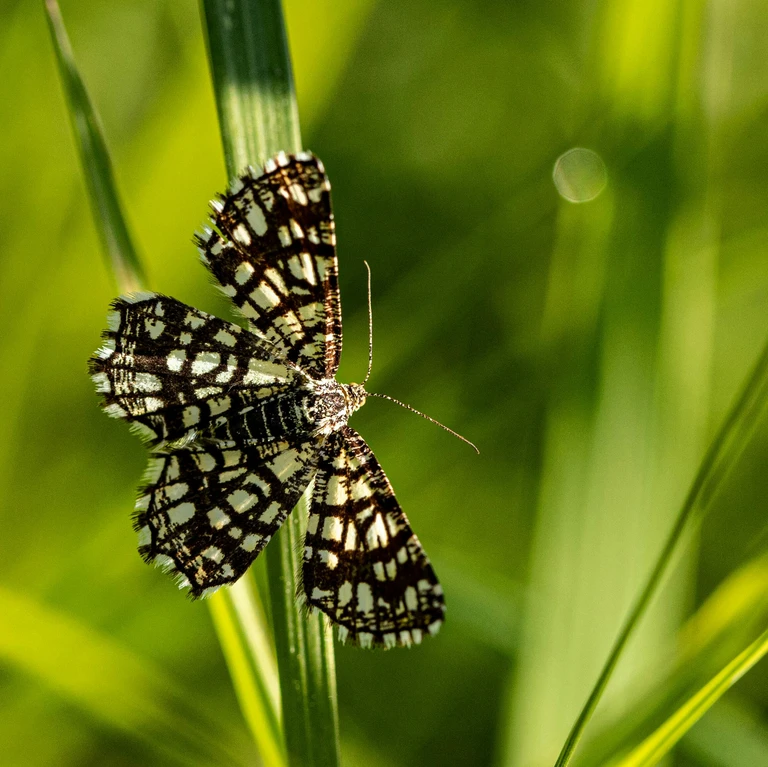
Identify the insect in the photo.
Chiasmia clathrata
